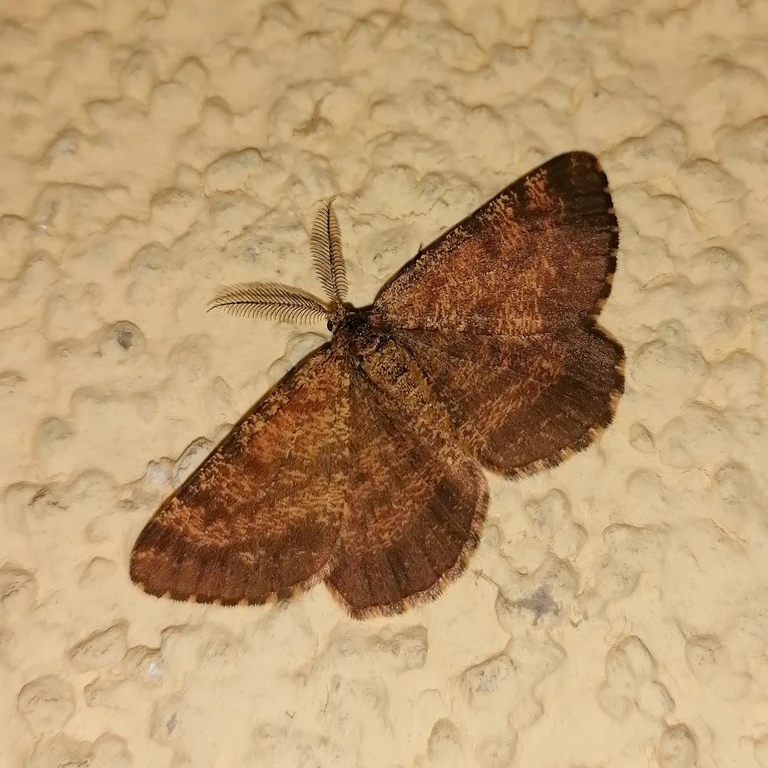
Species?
Ematurga atomaria
